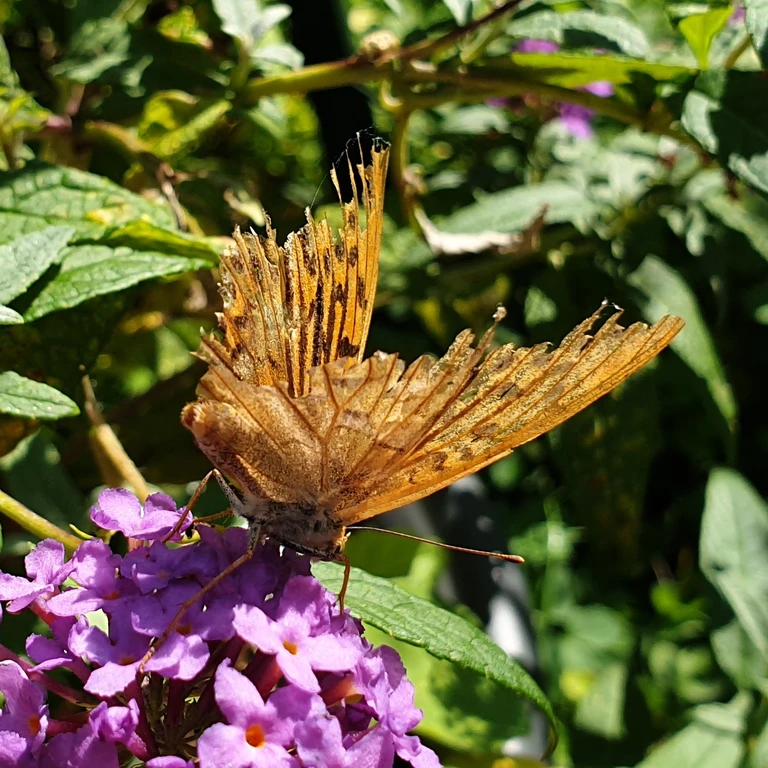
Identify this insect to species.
Argynnis paphia
